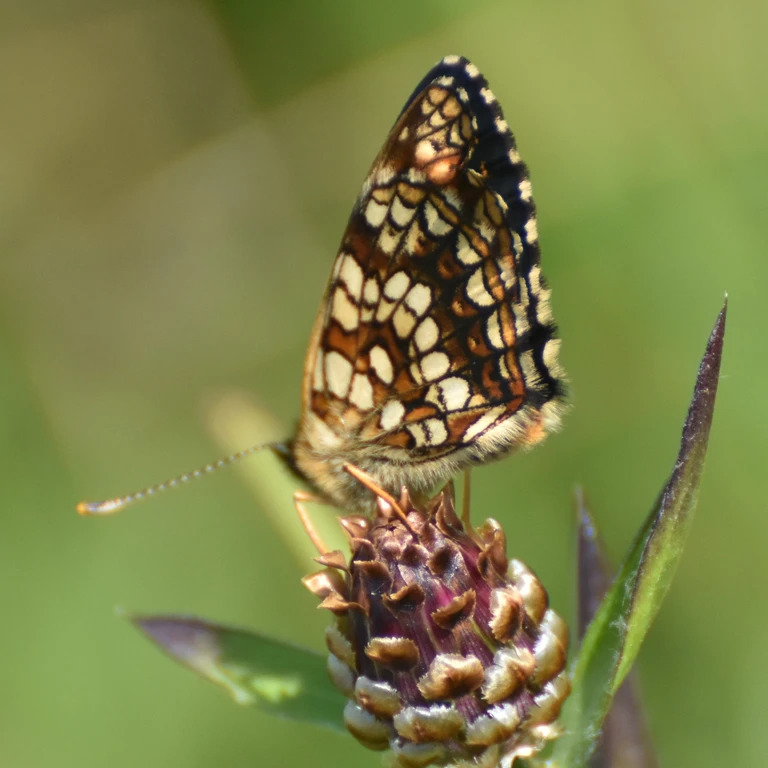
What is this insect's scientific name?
Melitaea diamina
